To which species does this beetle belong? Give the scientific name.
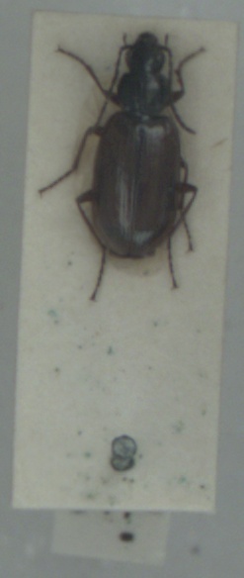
Agonum piceum
